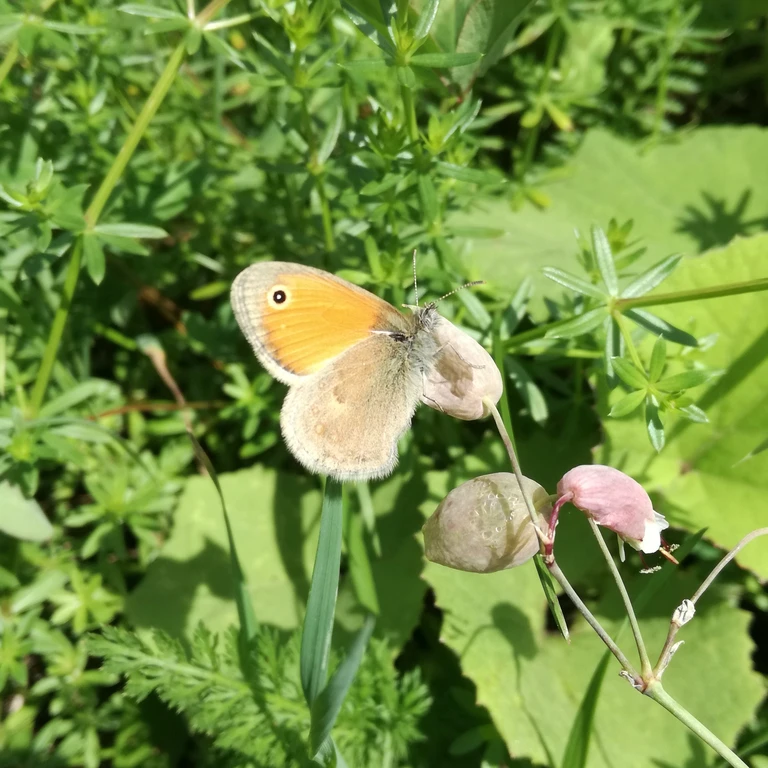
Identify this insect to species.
Coenonympha pamphilus
